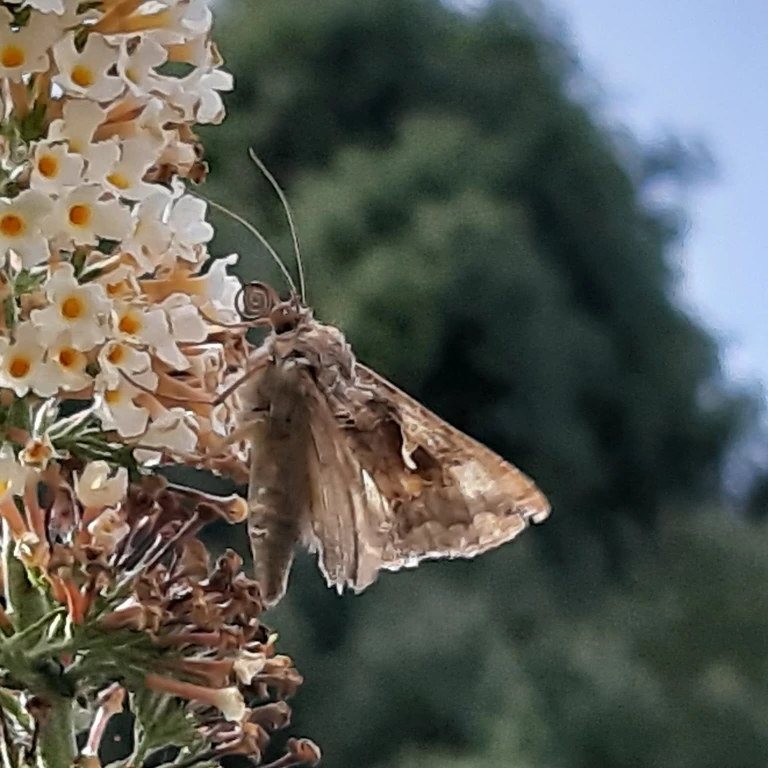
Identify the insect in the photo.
Autographa gamma
